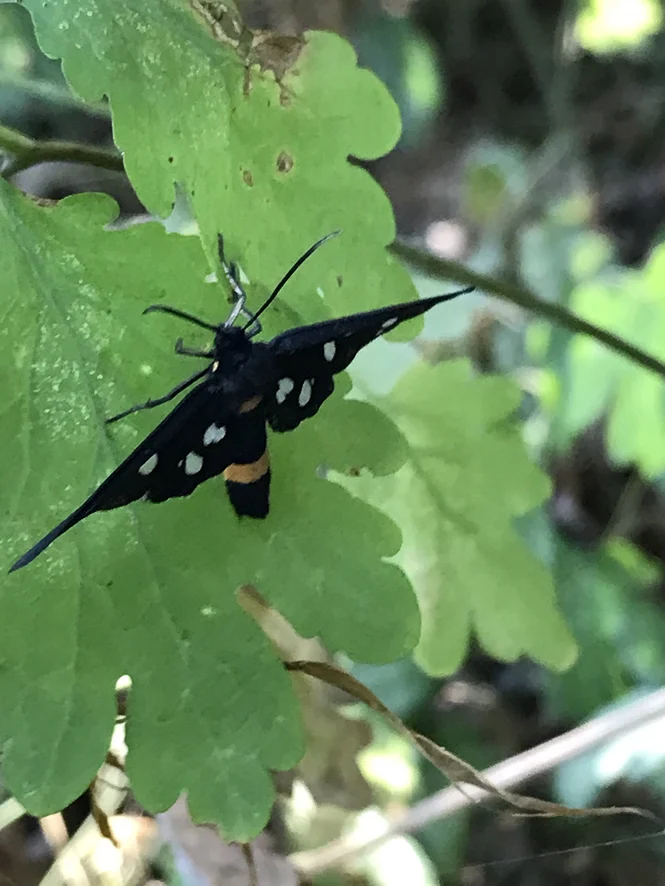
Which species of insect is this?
Amata phegea
